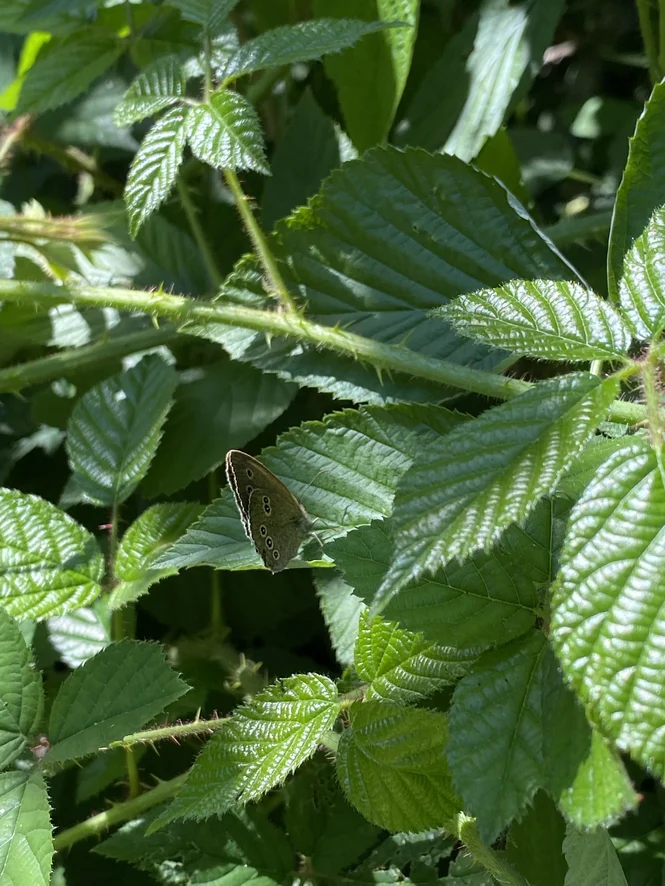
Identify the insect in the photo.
Aphantopus hyperantus
